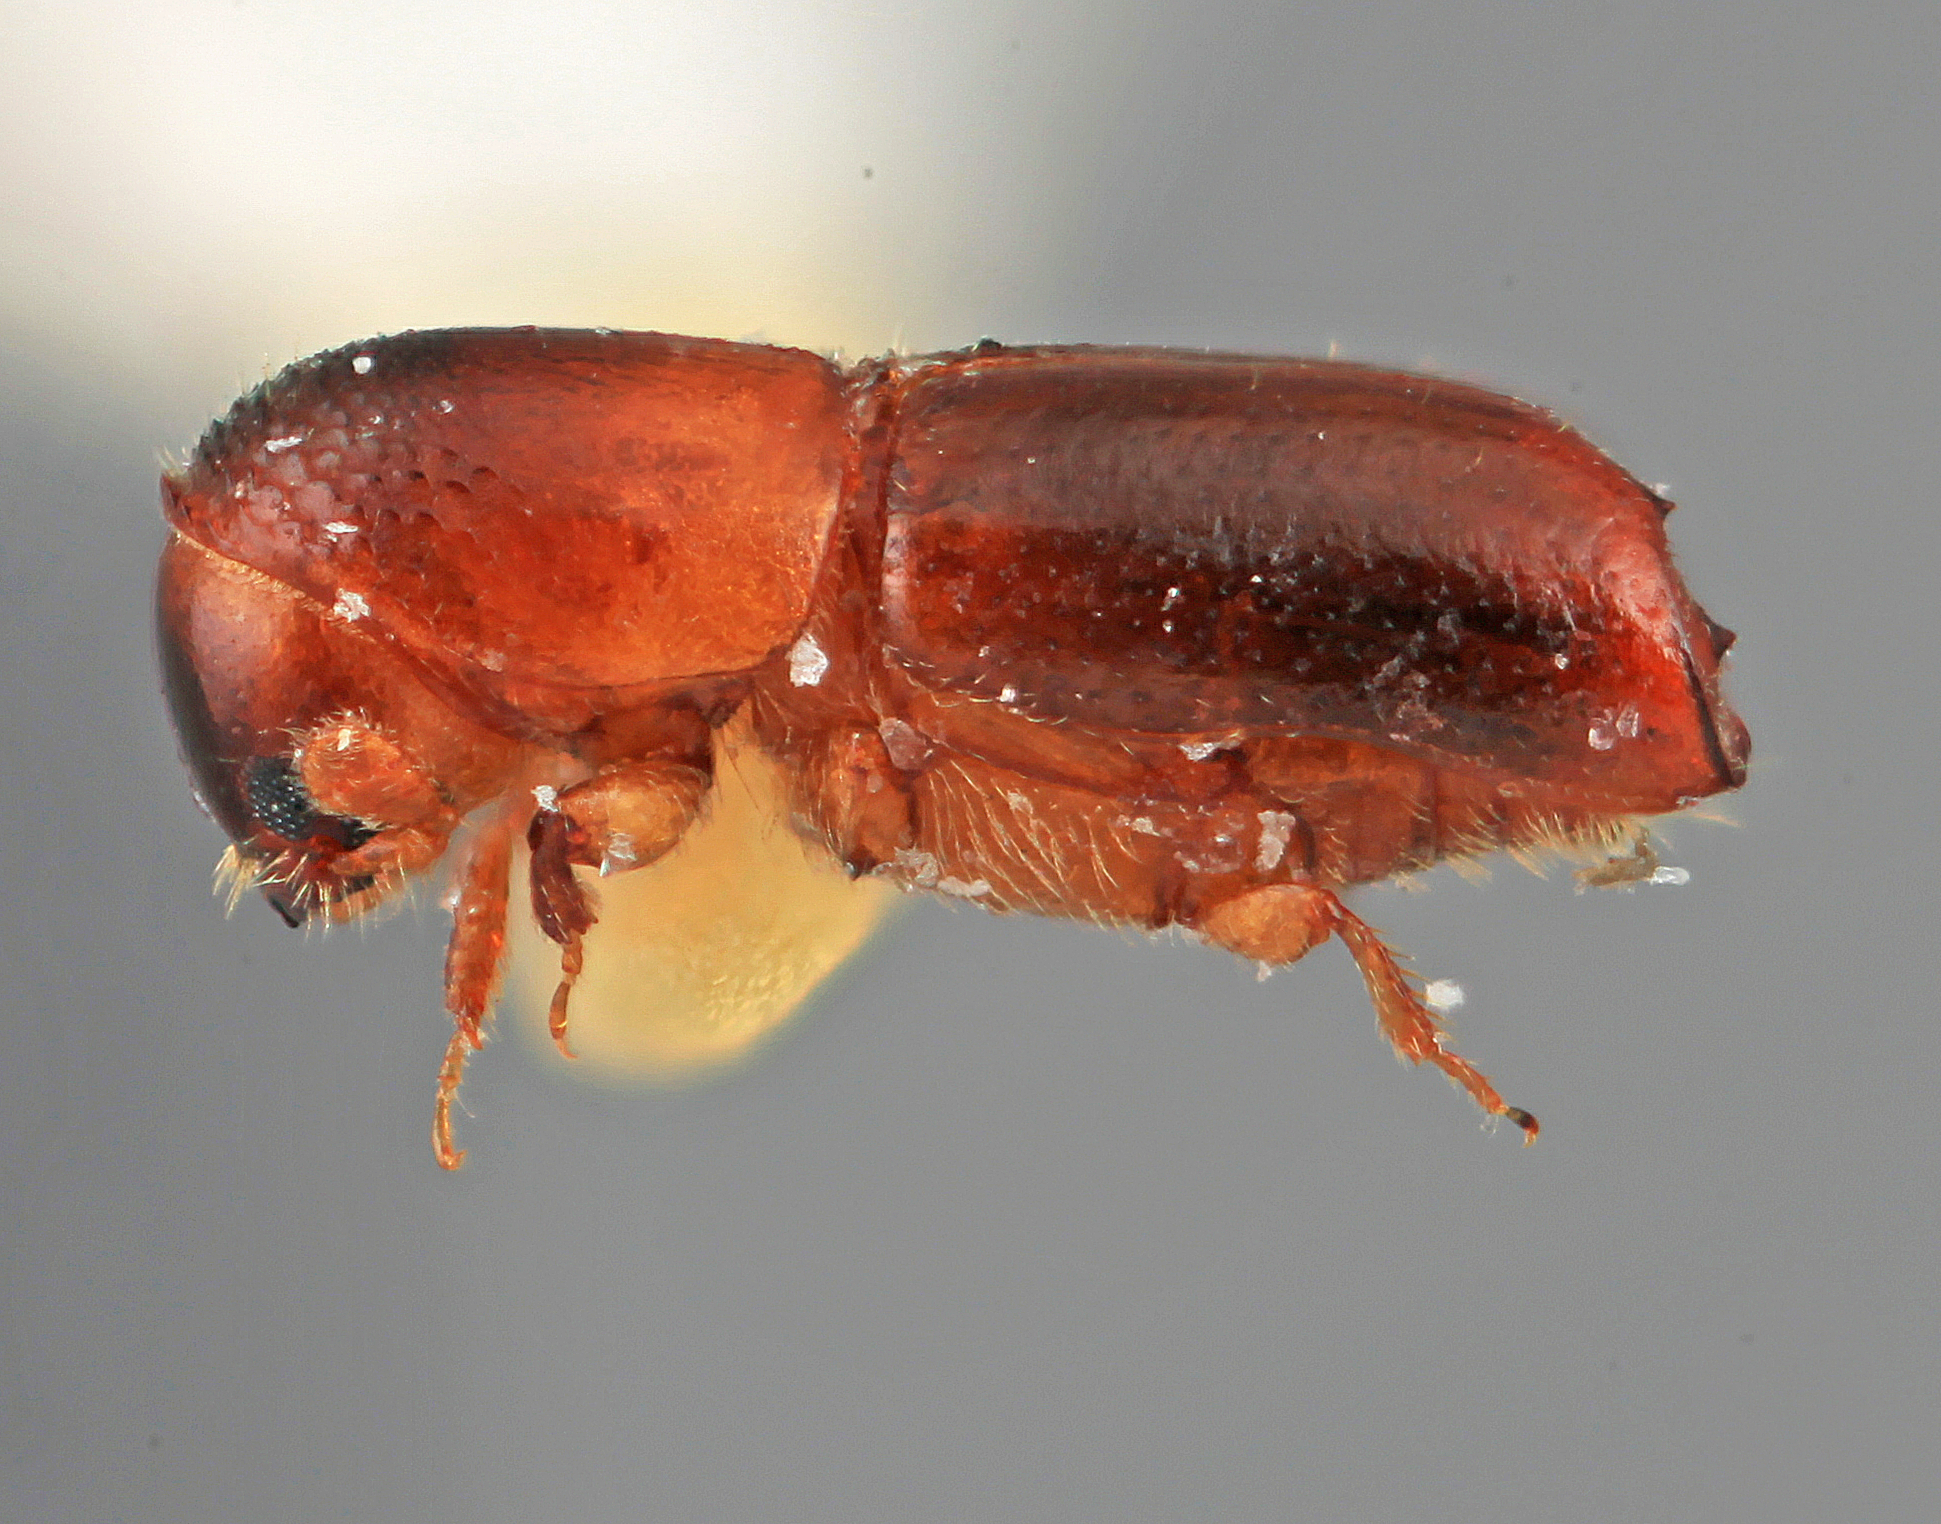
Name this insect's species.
Monarthrum semitruncatorum
